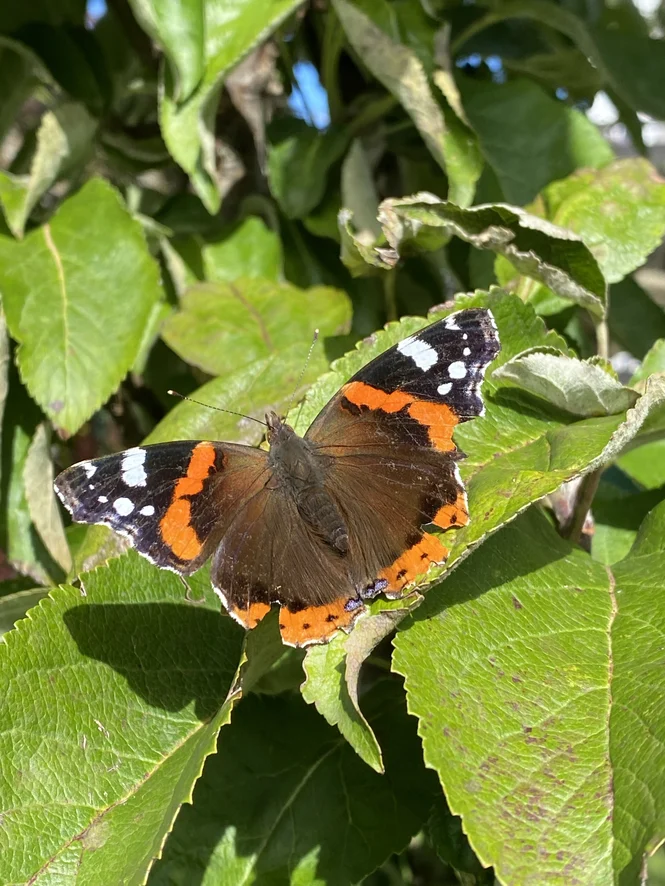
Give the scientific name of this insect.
Vanessa atalanta
